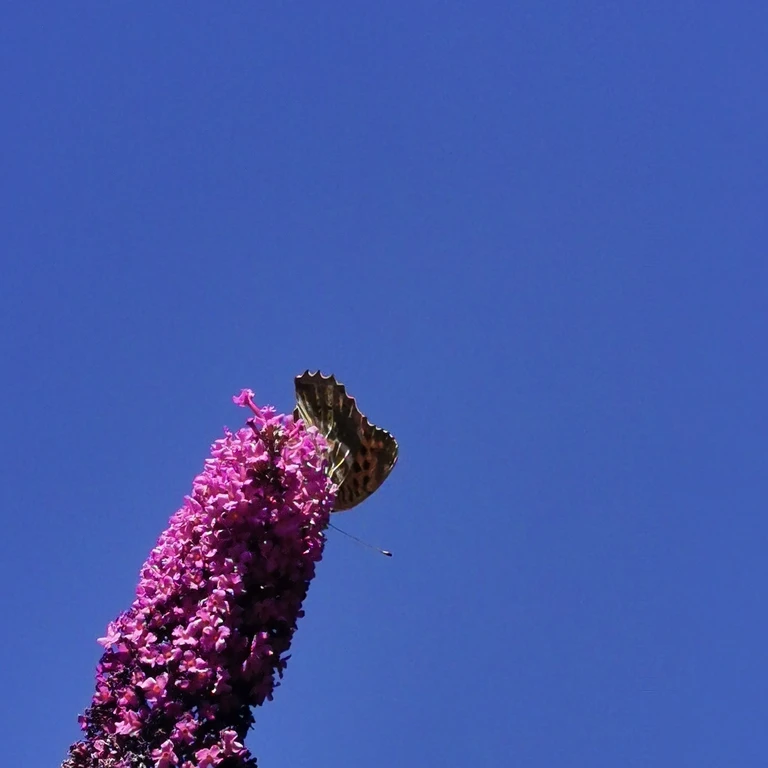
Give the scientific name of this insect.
Argynnis paphia
